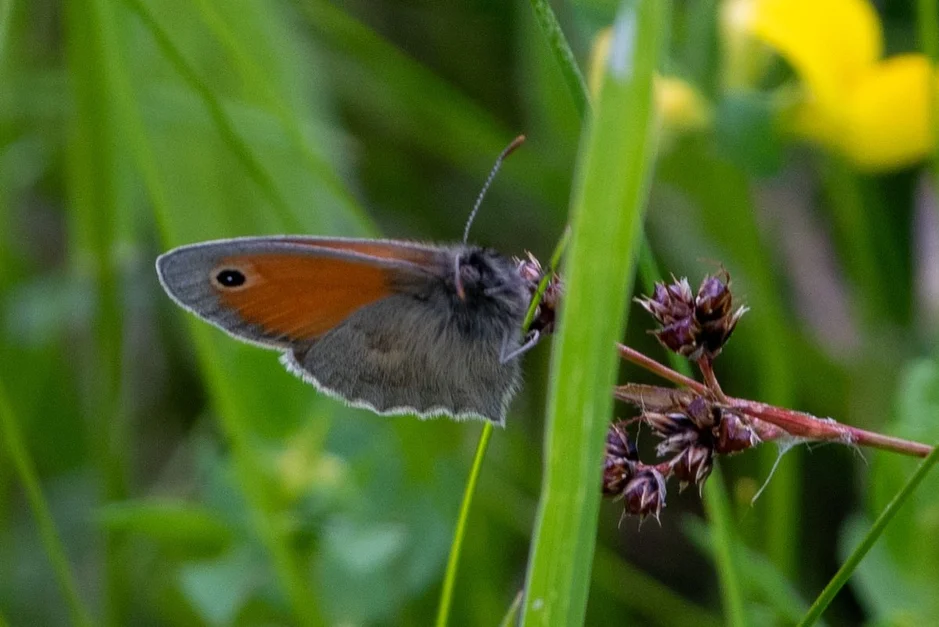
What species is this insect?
Coenonympha pamphilus
